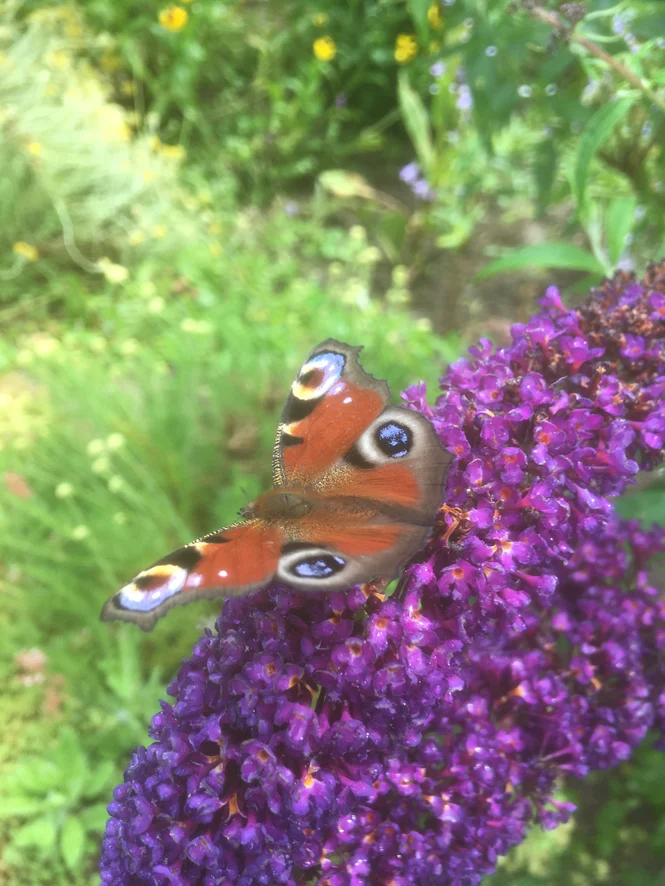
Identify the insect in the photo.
Aglais io
